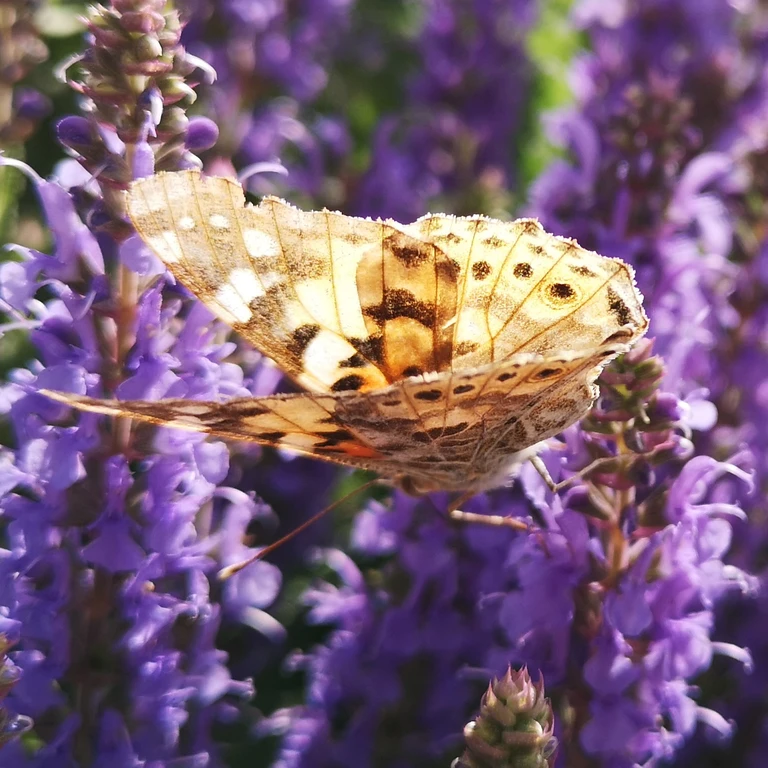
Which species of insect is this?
Vanessa cardui
